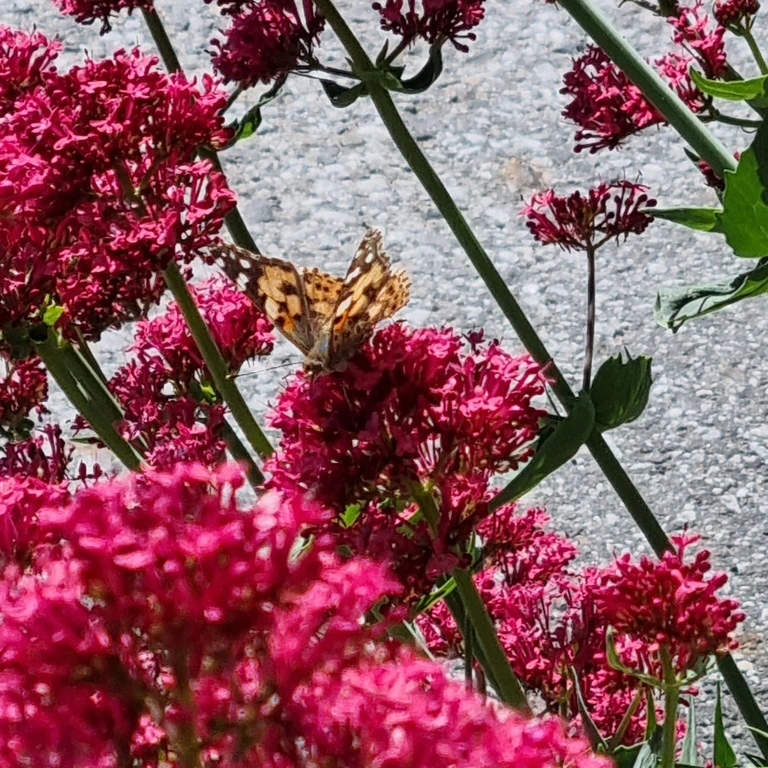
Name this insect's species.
Vanessa cardui
